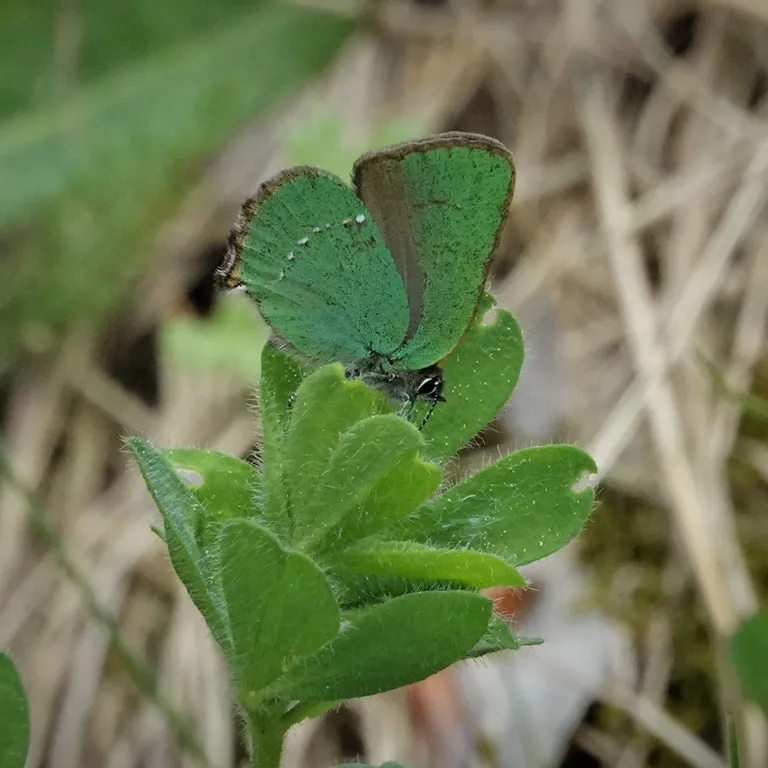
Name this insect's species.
Callophrys rubi
